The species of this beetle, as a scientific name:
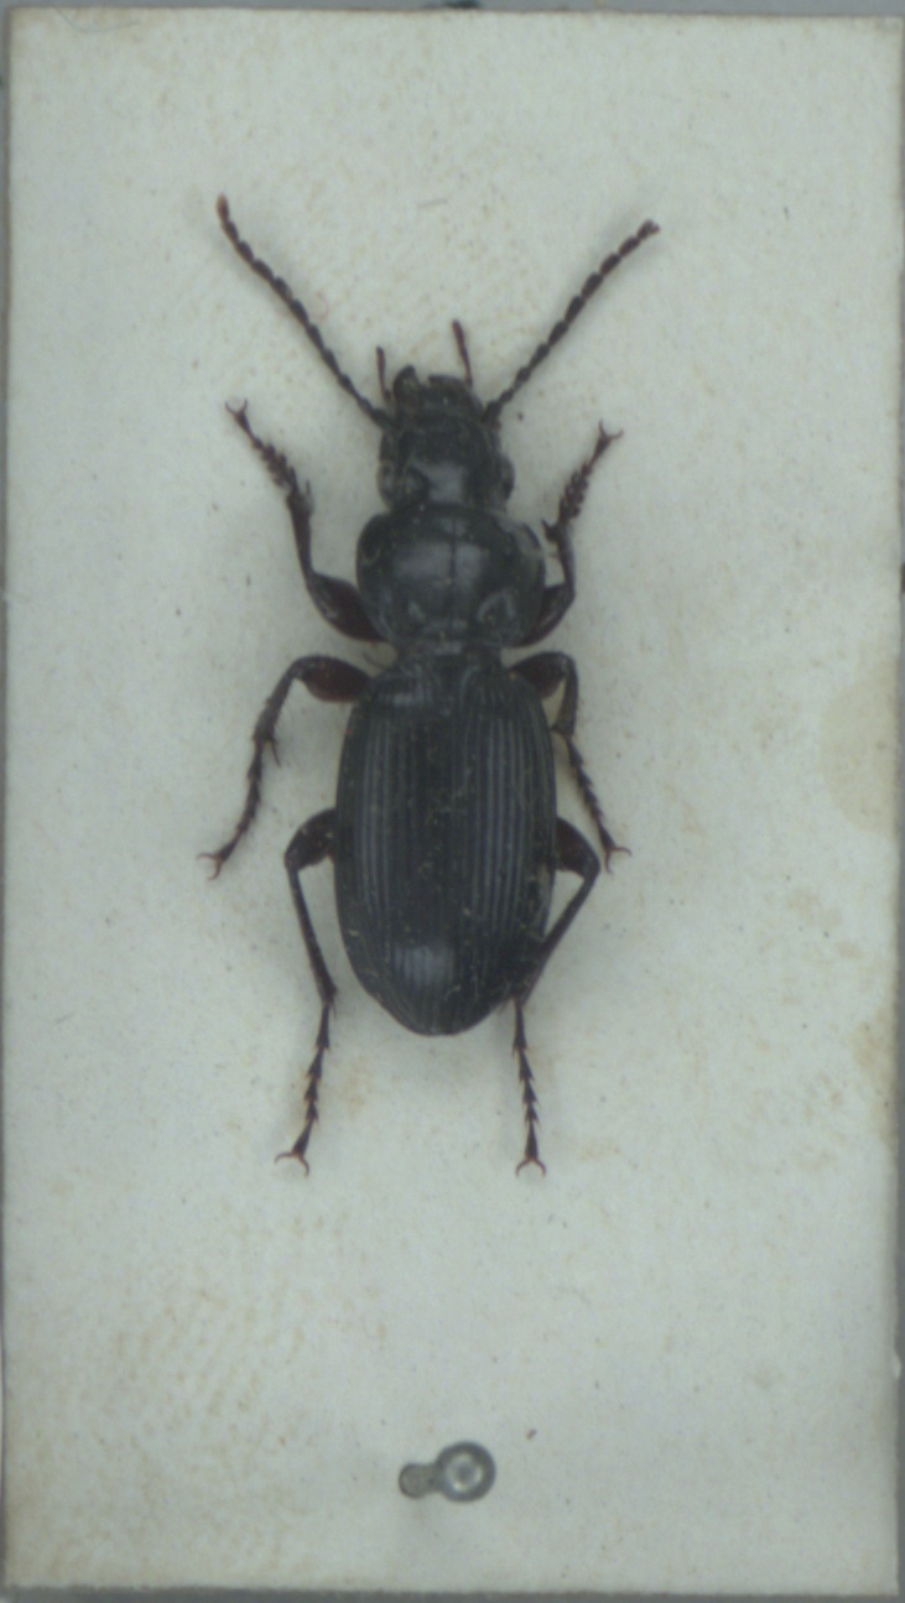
Pterostichus madidus
